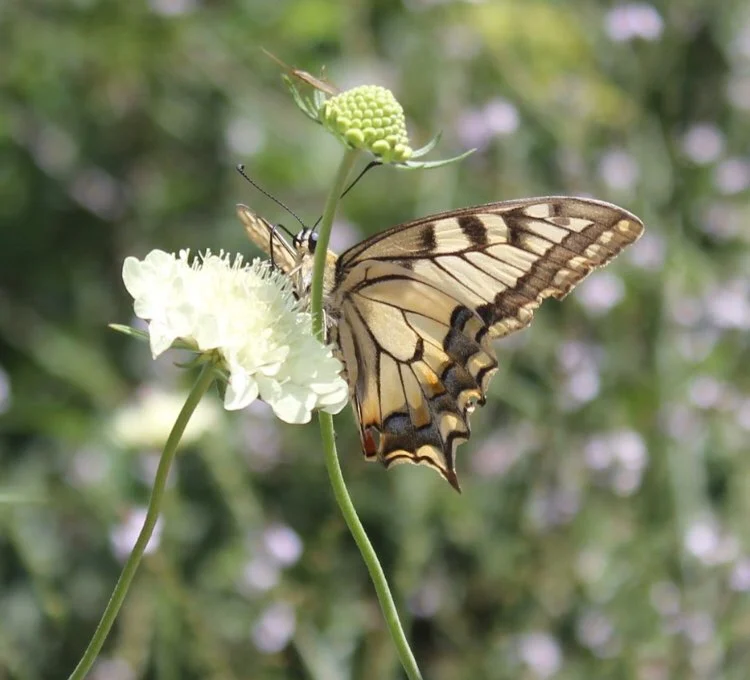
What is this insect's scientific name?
Papilio machaon
